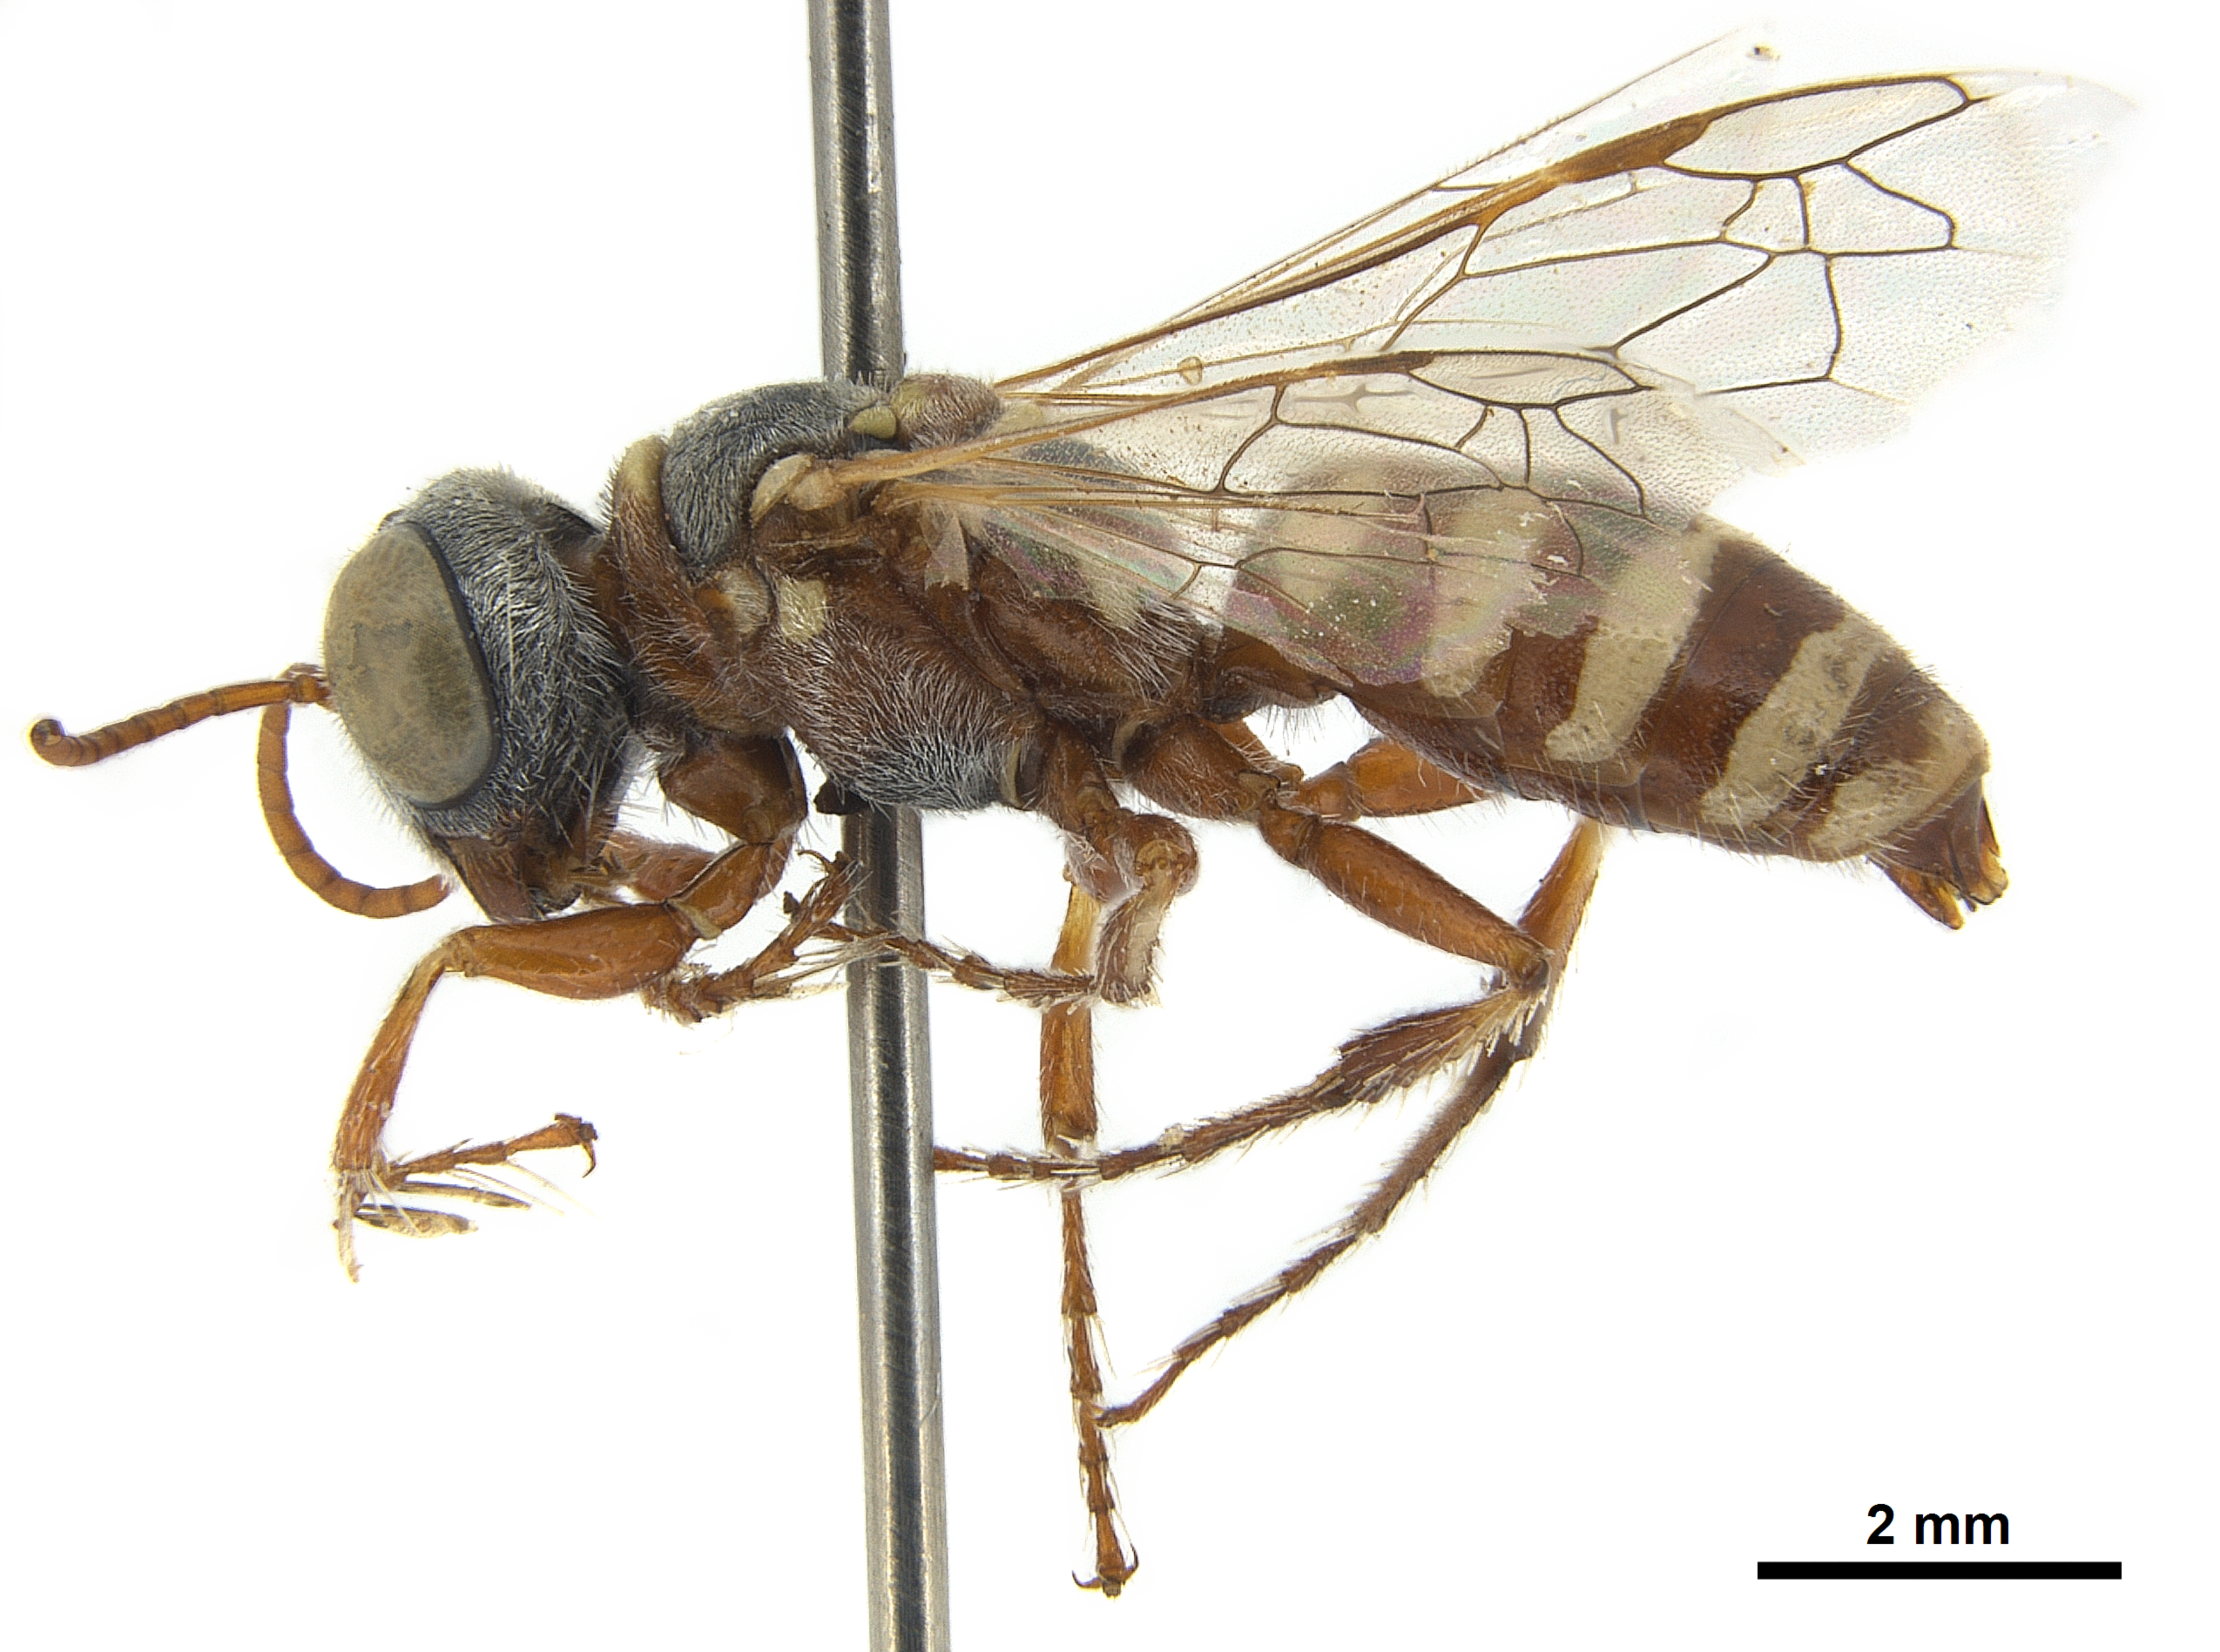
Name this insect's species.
Clypeadon laticinctus
